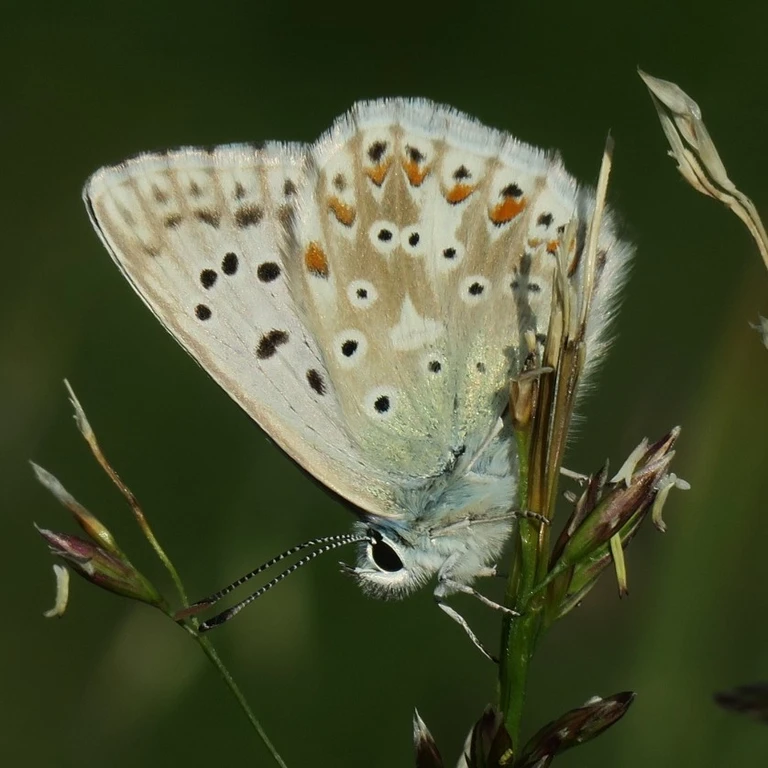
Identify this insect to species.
Lysandra coridon
